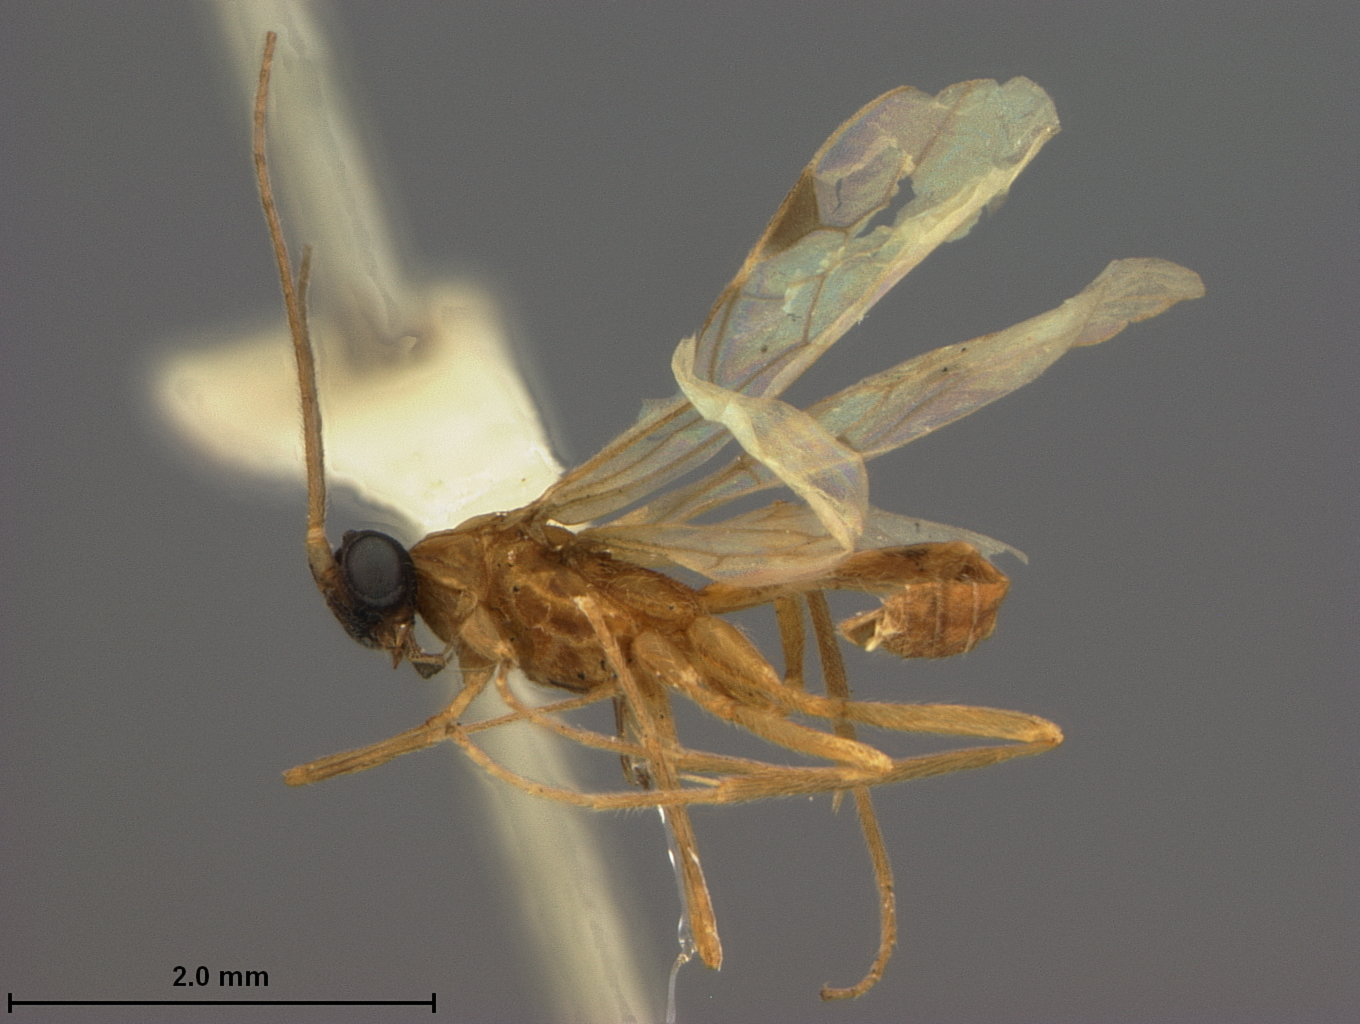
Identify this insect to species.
Amicoplus crambi
